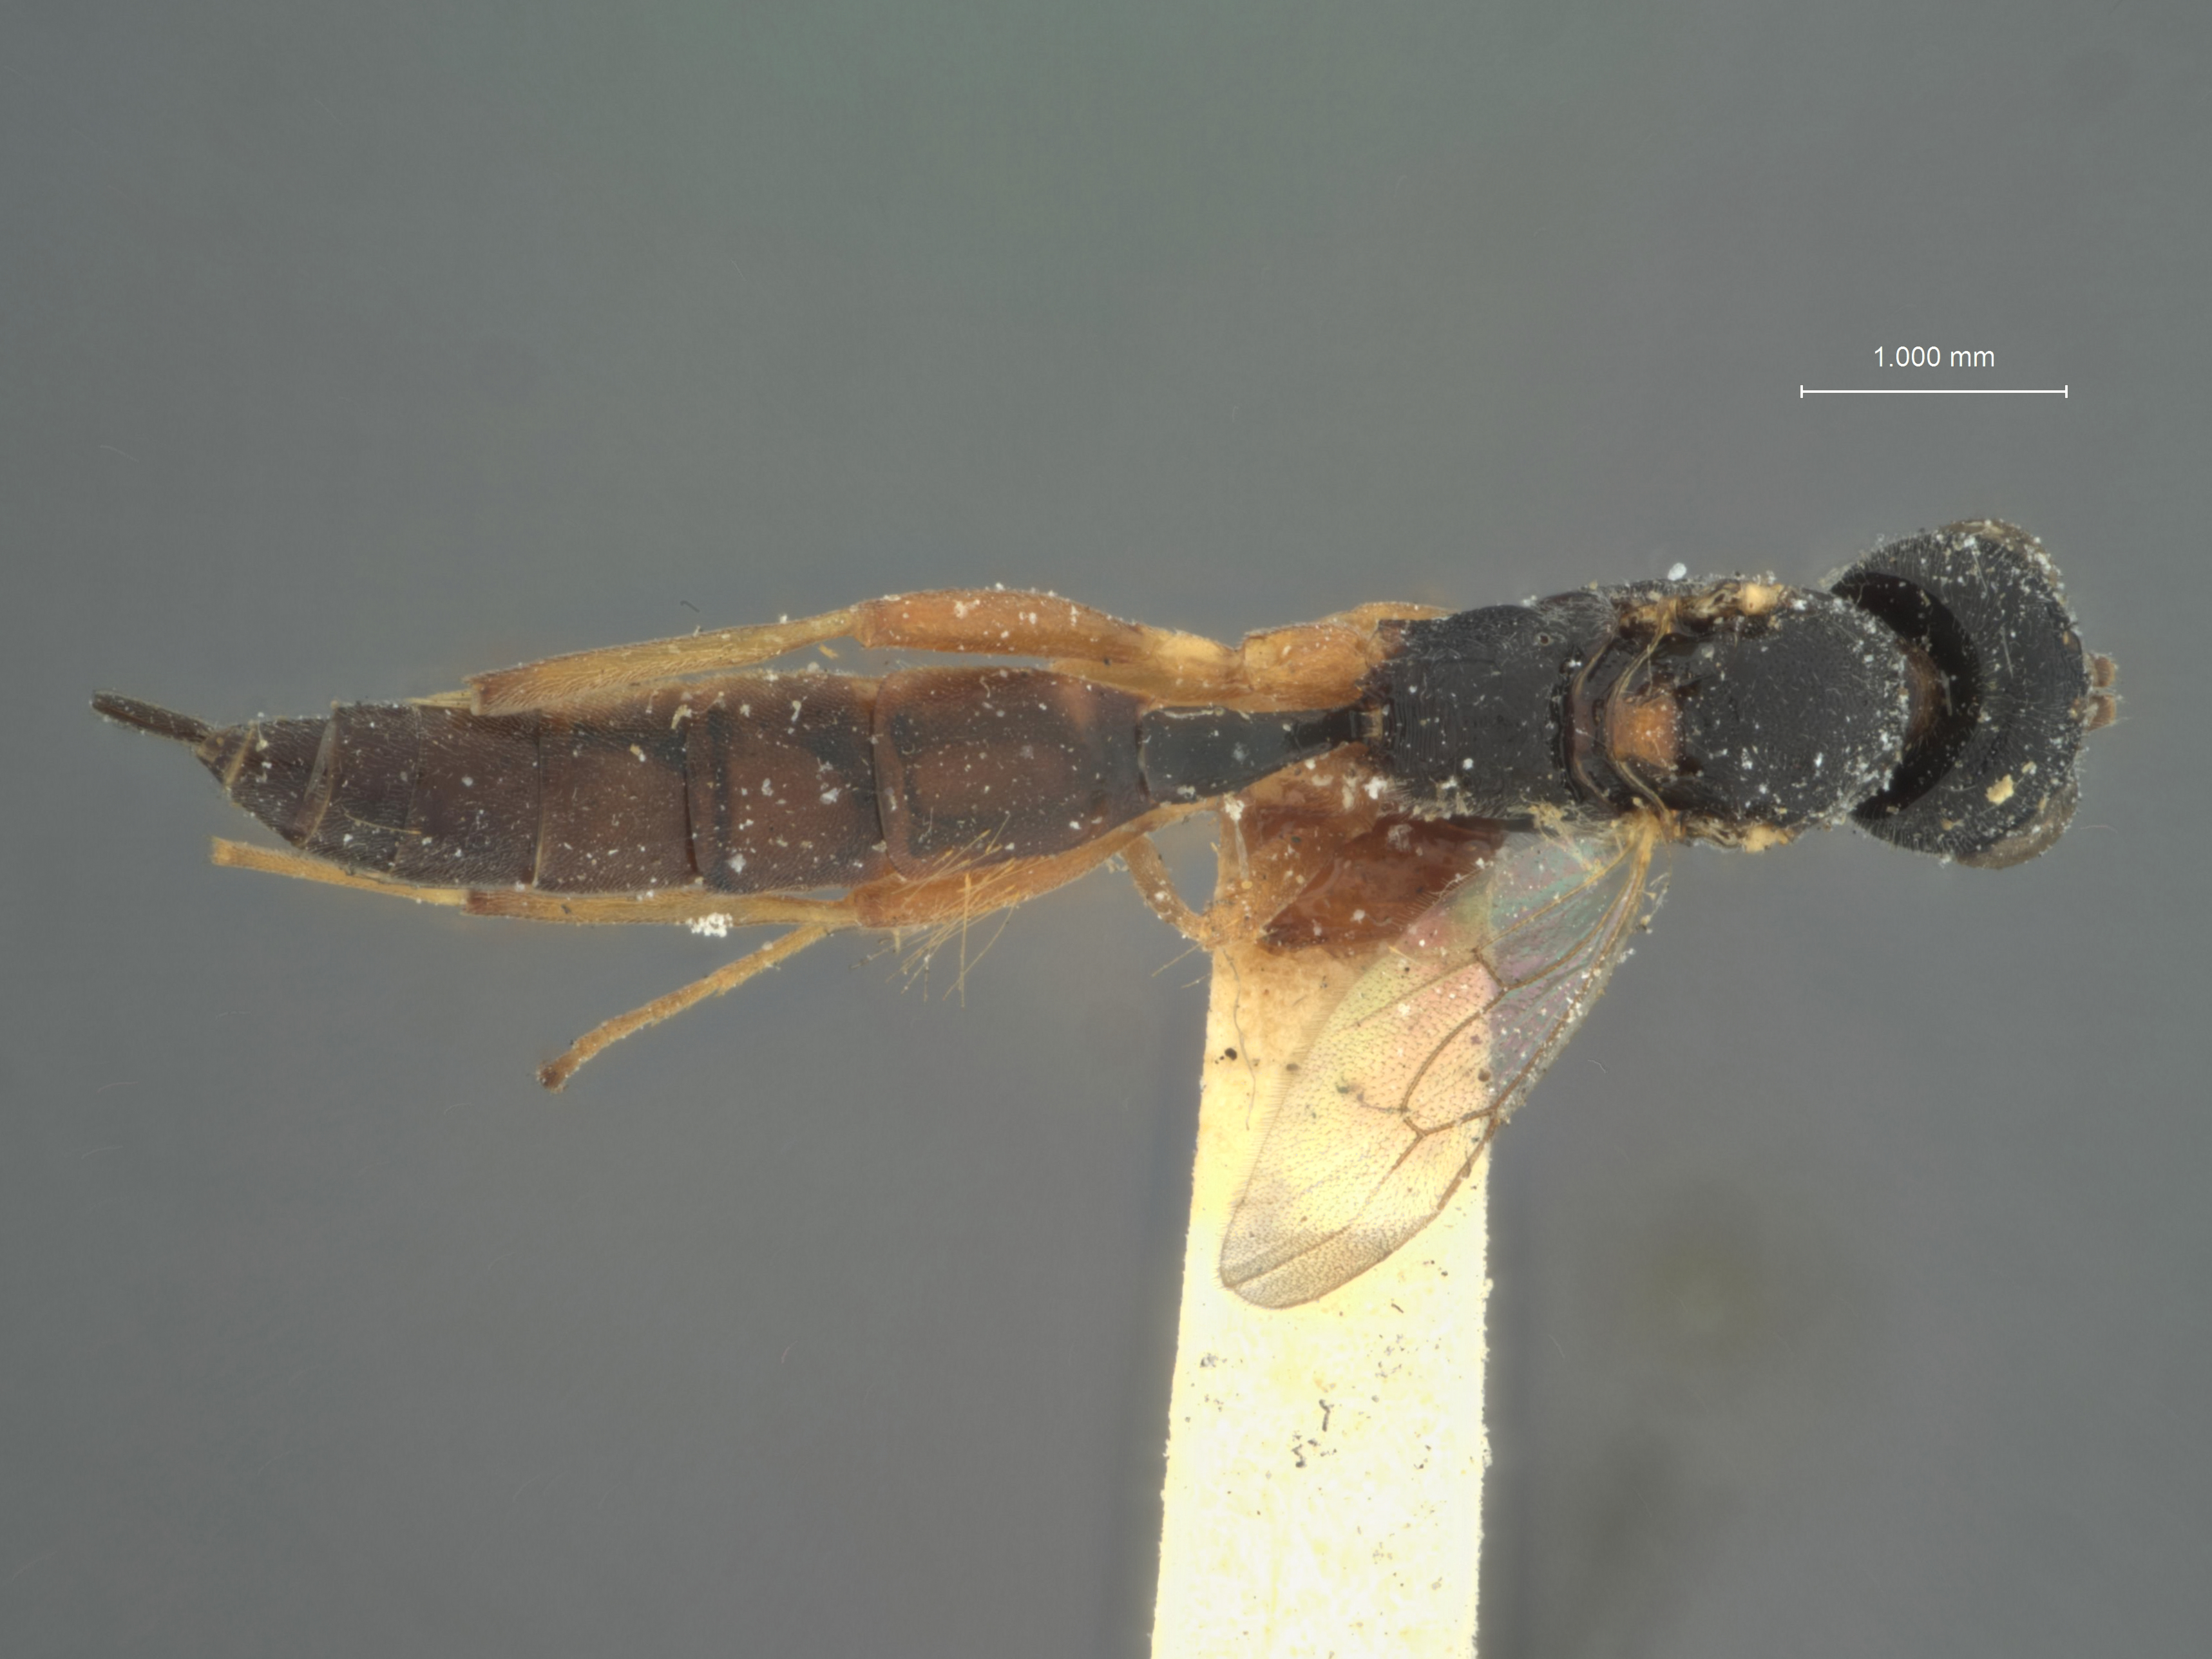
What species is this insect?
Rhexidermus japonicus
